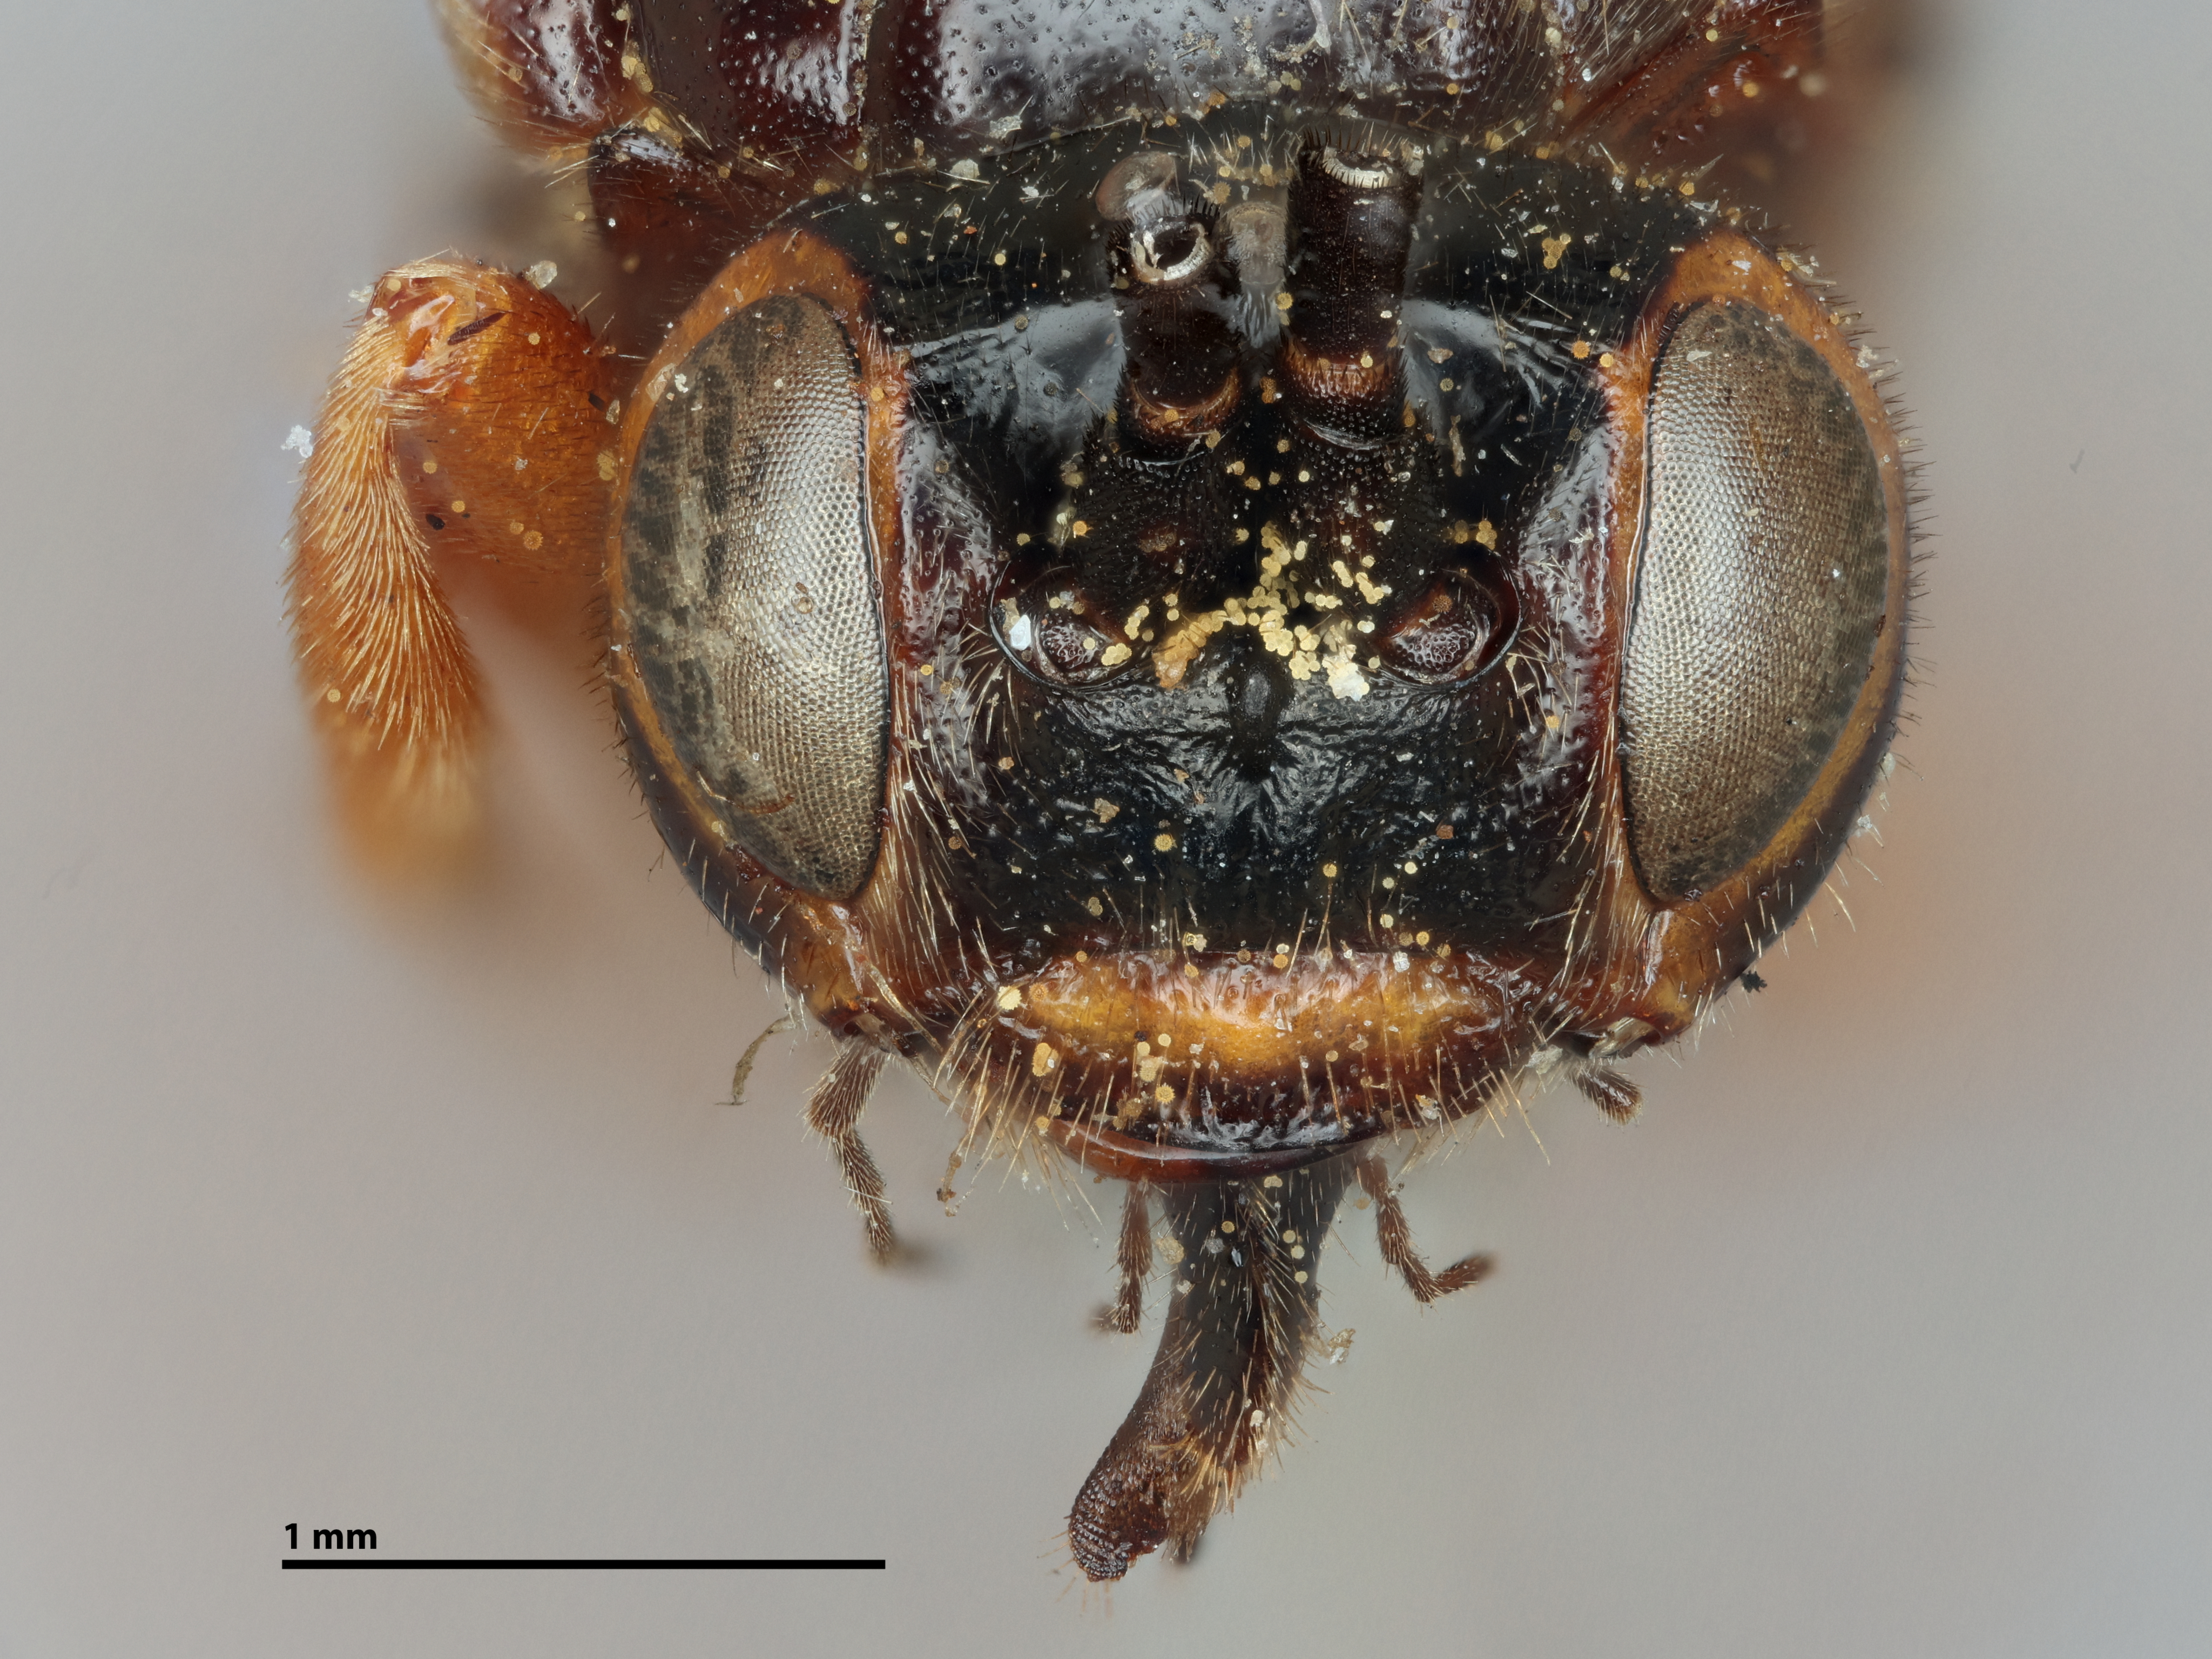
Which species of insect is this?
Cardiochiles nebrascensis
